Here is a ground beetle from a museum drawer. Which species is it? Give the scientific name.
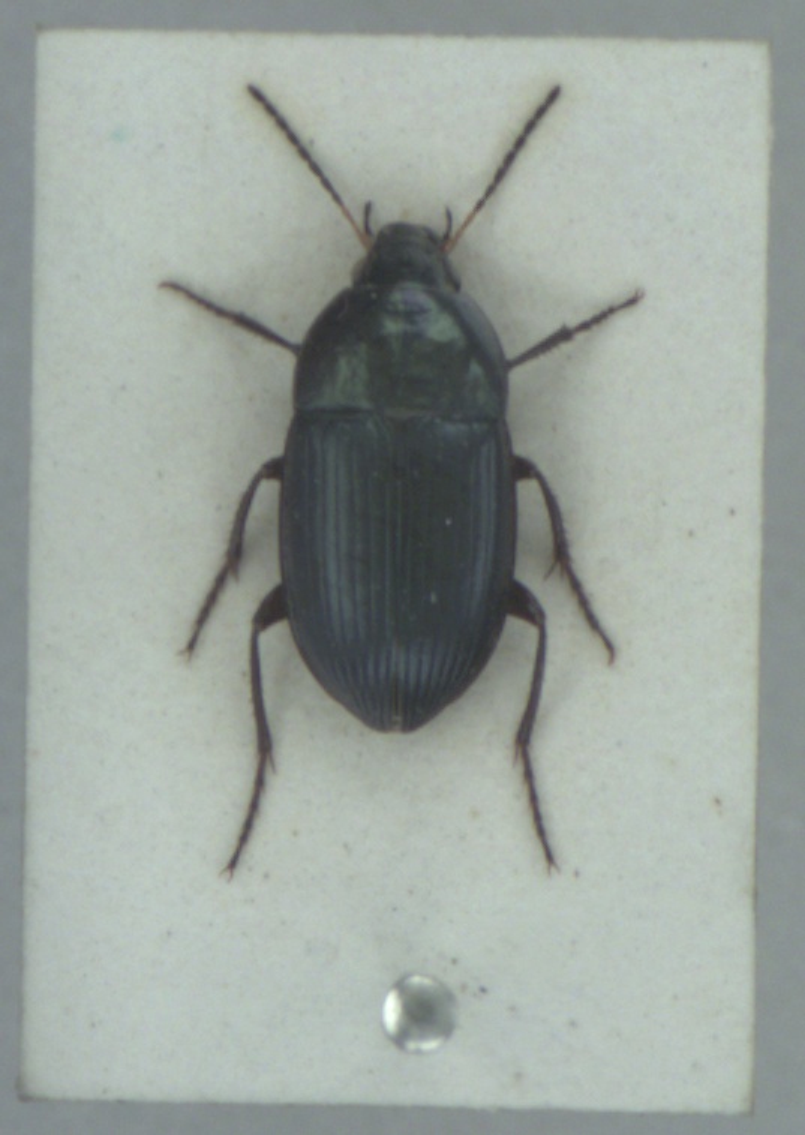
Amara ovata
